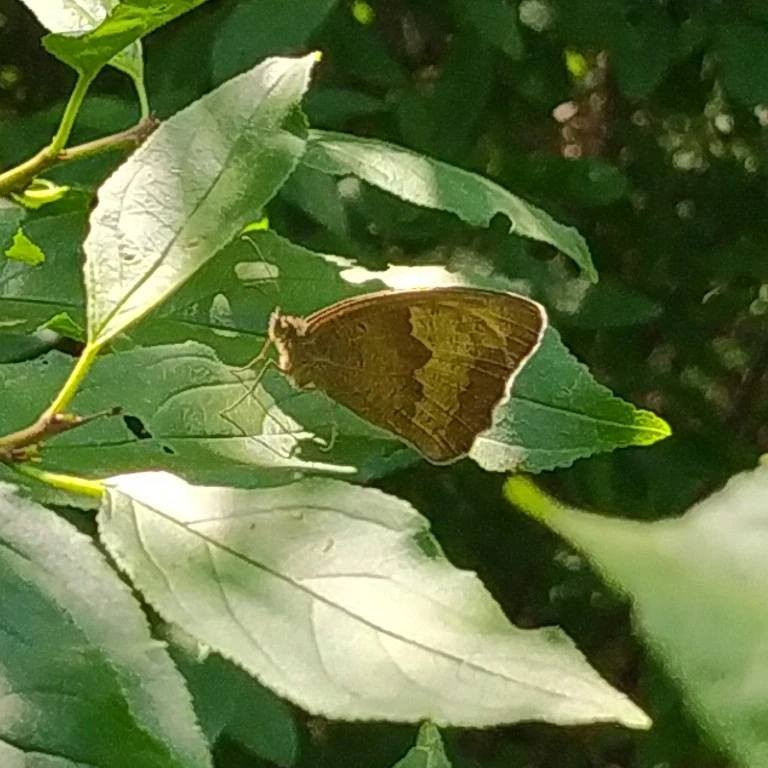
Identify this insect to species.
Maniola jurtina
